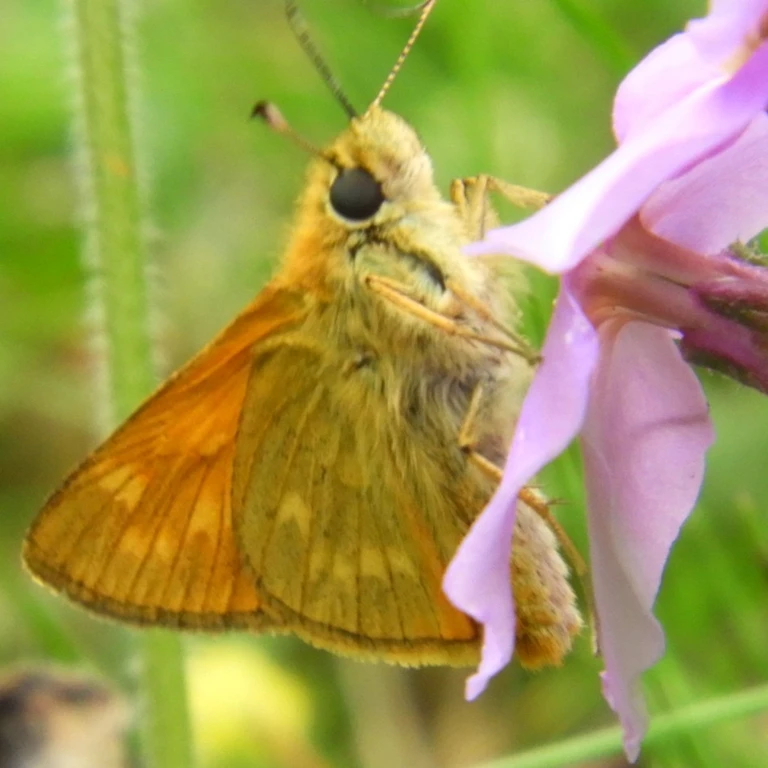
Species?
Ochlodes sylvanus (also Ochlodes venata)
